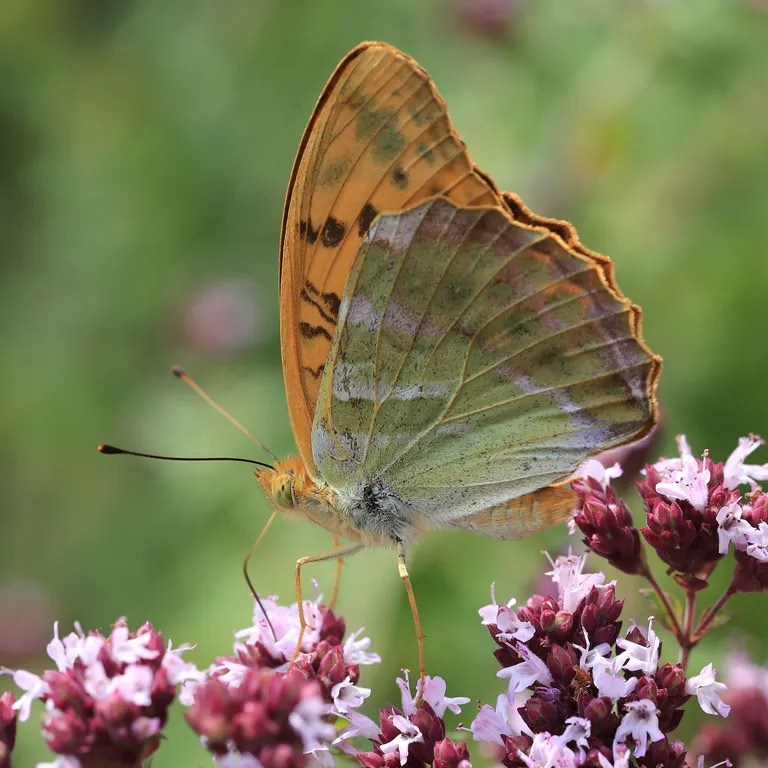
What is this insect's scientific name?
Argynnis paphia
